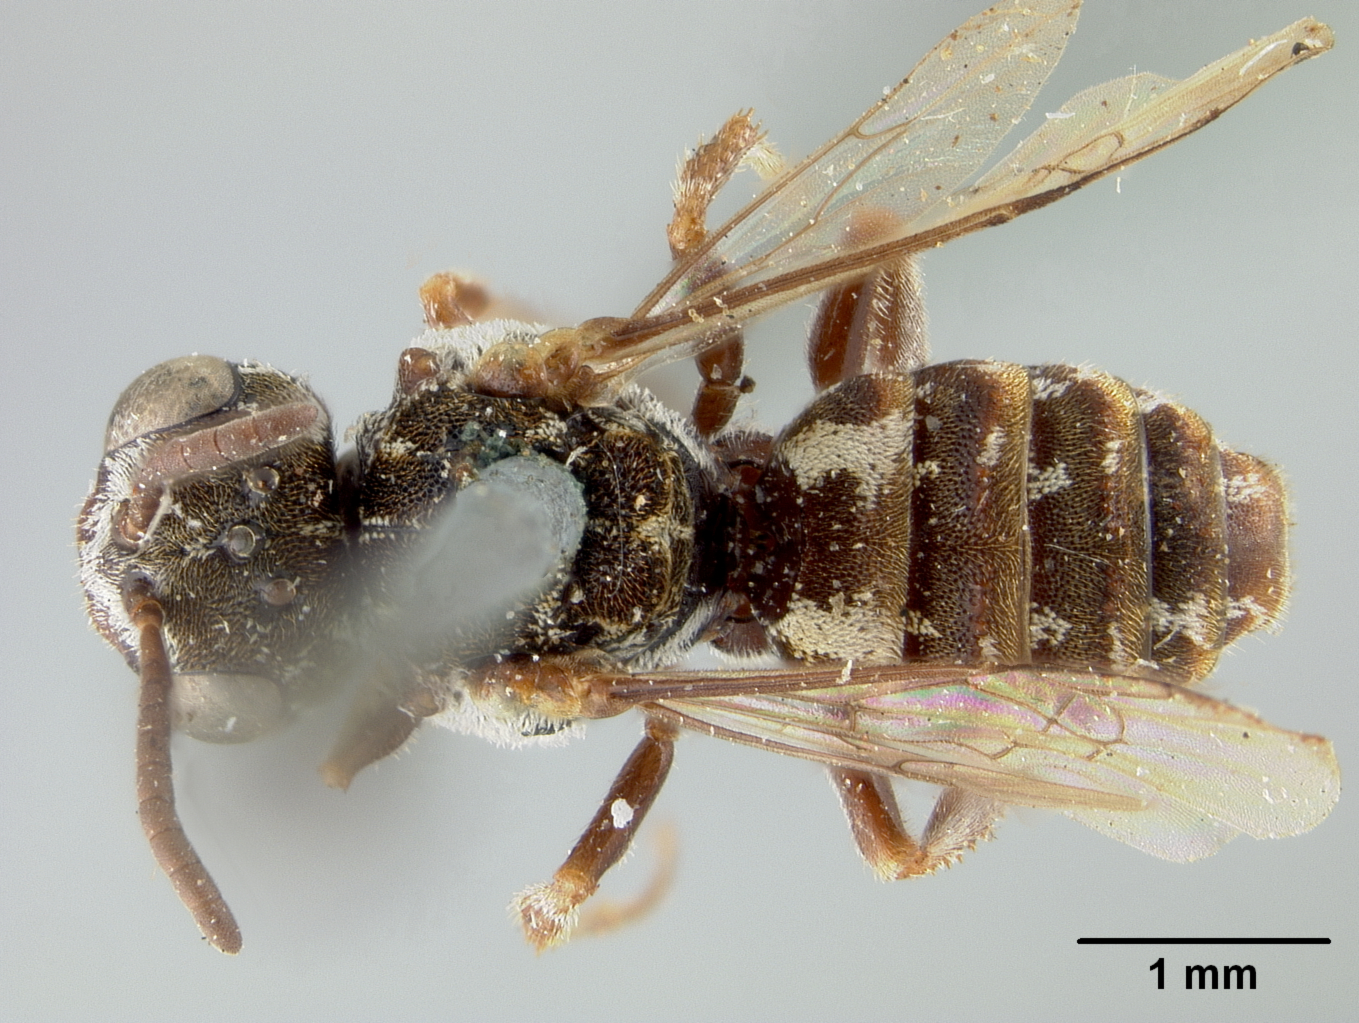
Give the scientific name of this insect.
Neopasites robertsoni
